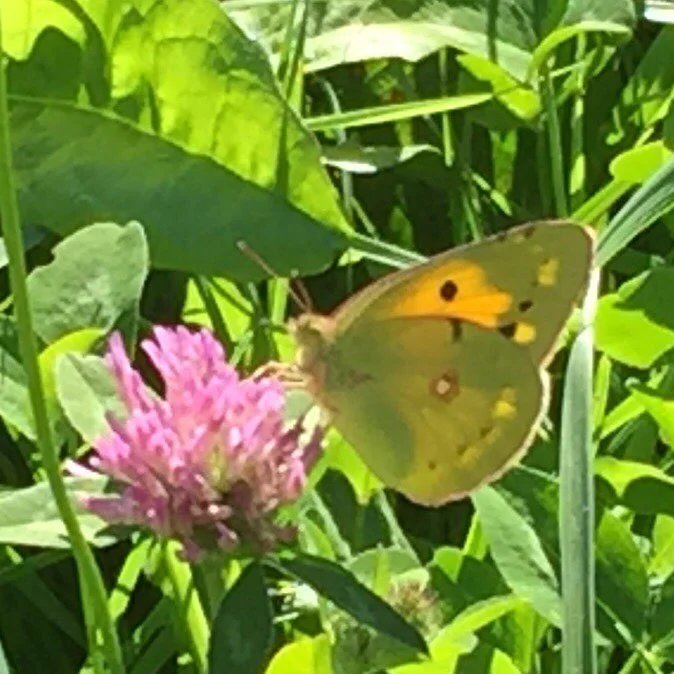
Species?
Colias croceus
